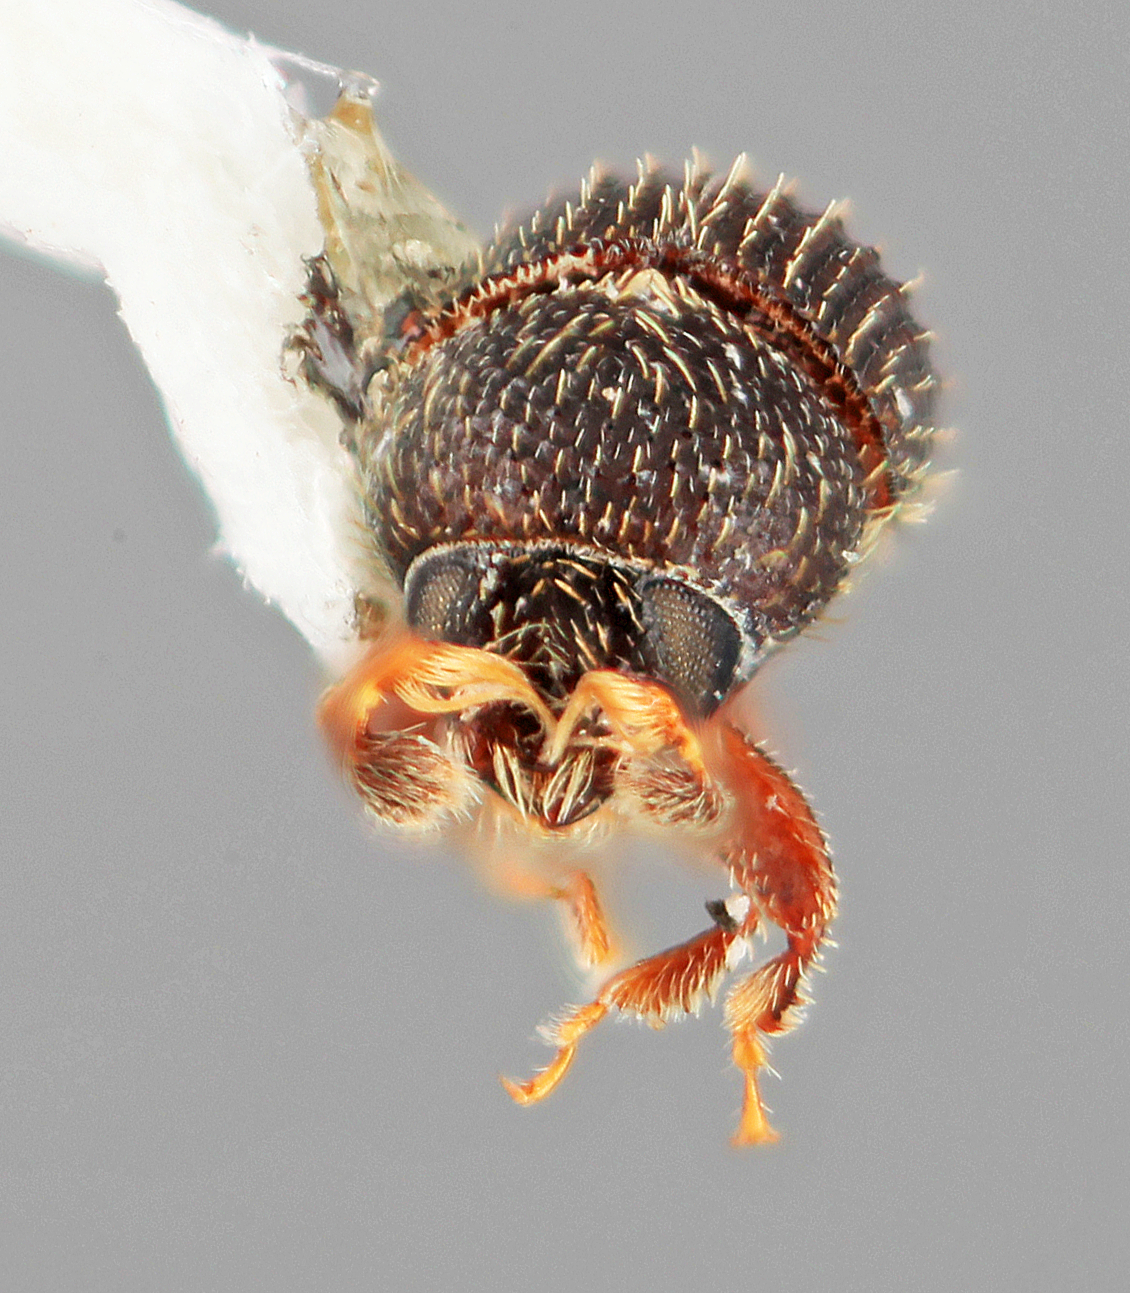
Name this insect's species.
Phloeotribus minor
